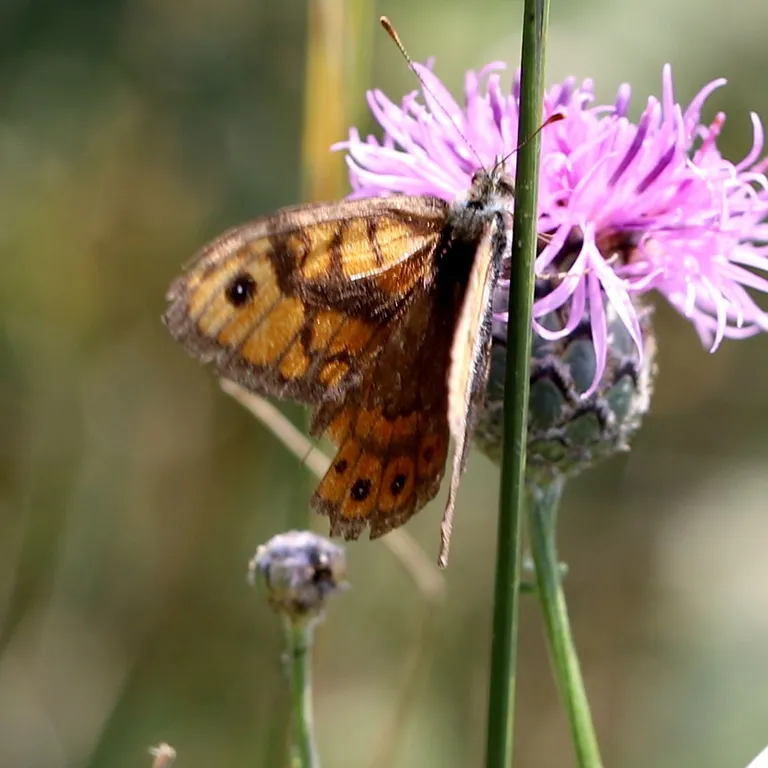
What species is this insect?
Lasiommata megera (also Pararge megera)
